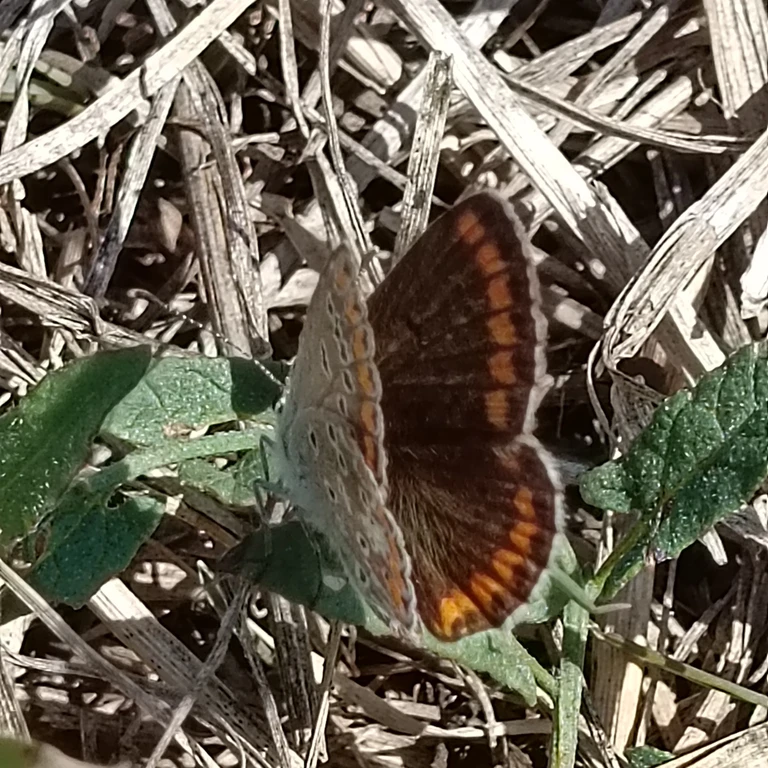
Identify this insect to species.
Aricia agestis/artaxerxes
